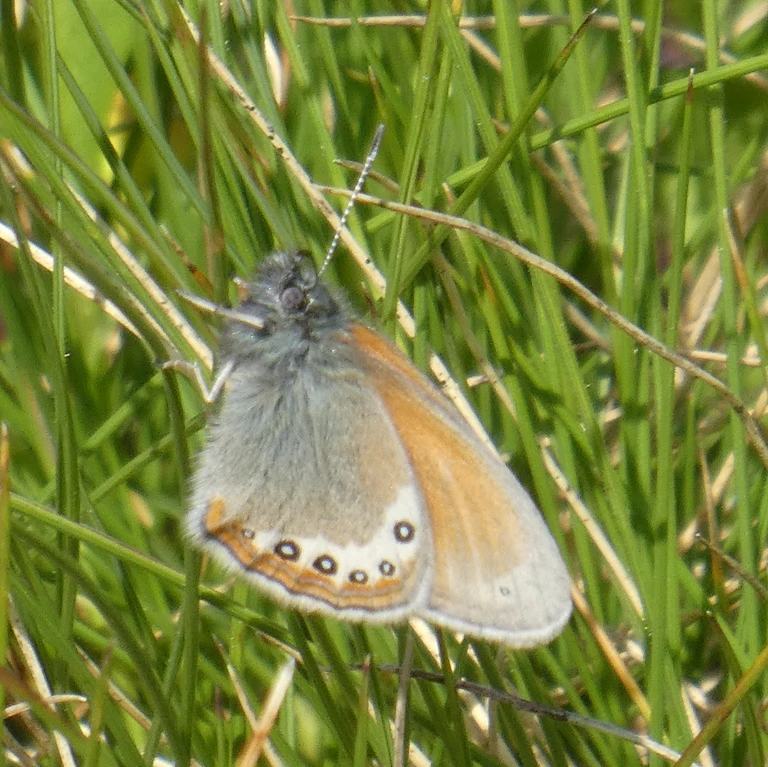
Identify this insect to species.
Coenonympha gardetta
